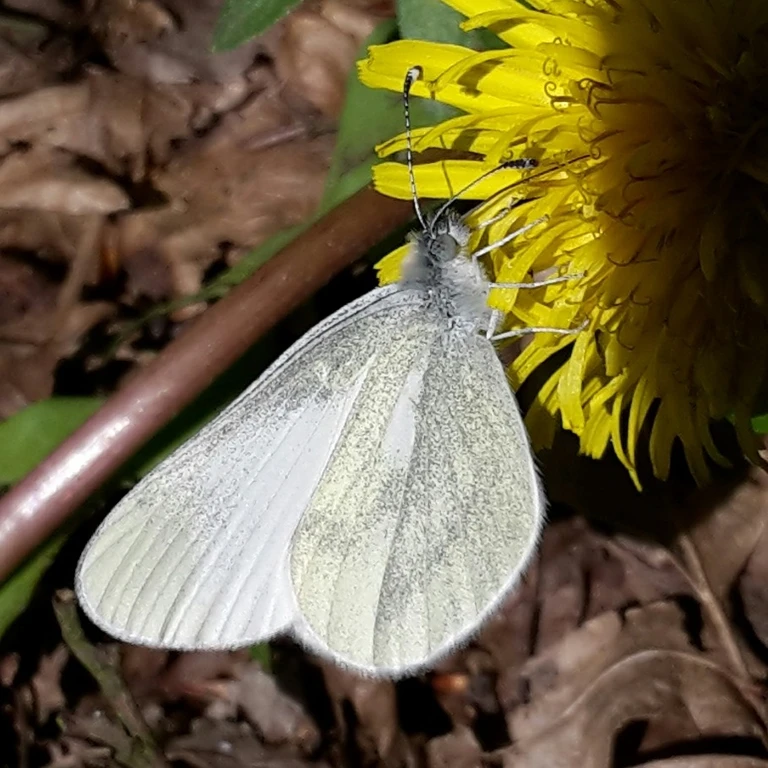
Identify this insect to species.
Leptidea sinapis/juvernica
